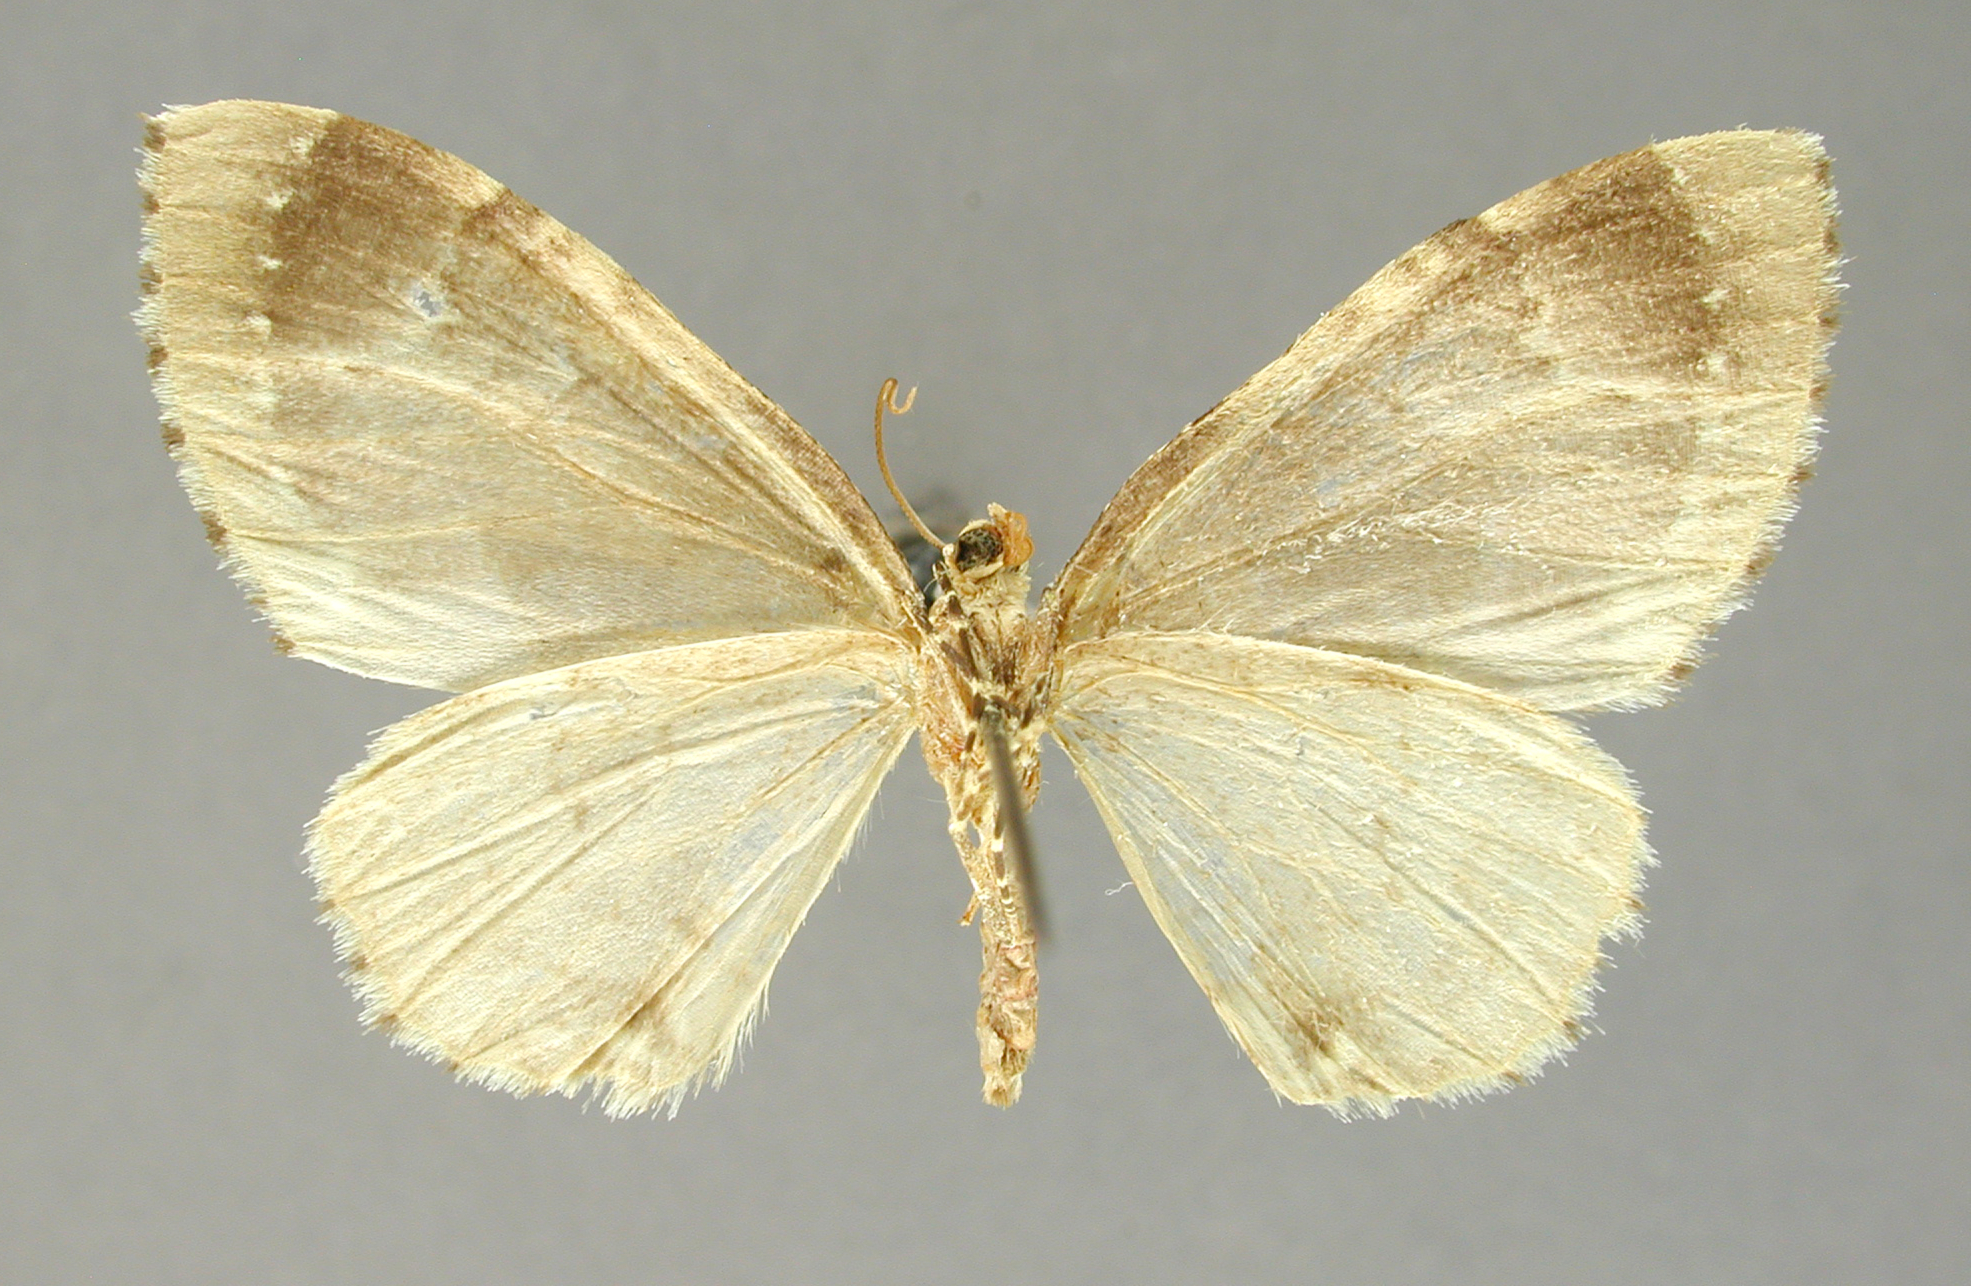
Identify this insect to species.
Perizoma glauca
